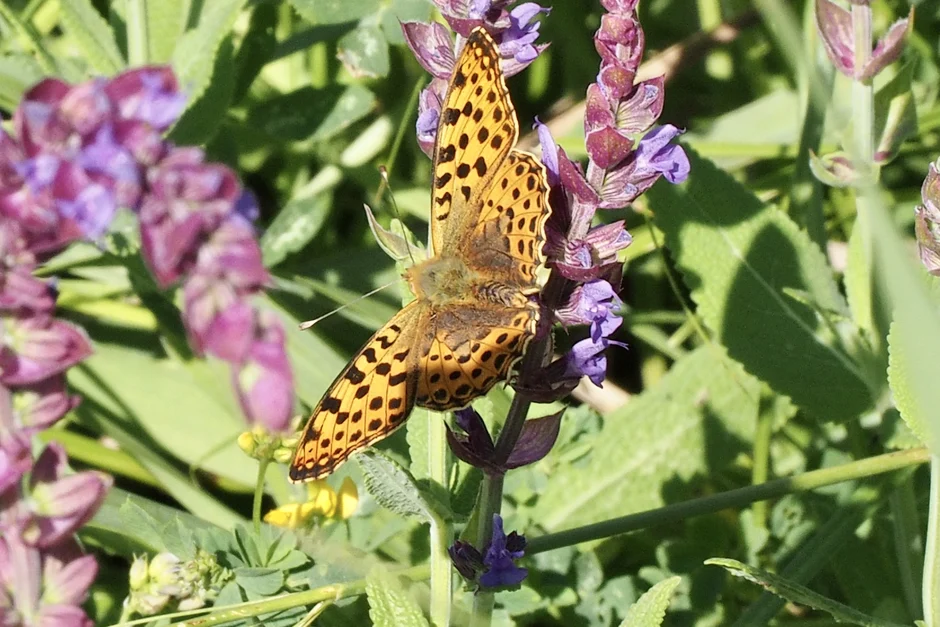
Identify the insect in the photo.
Issoria lathonia
